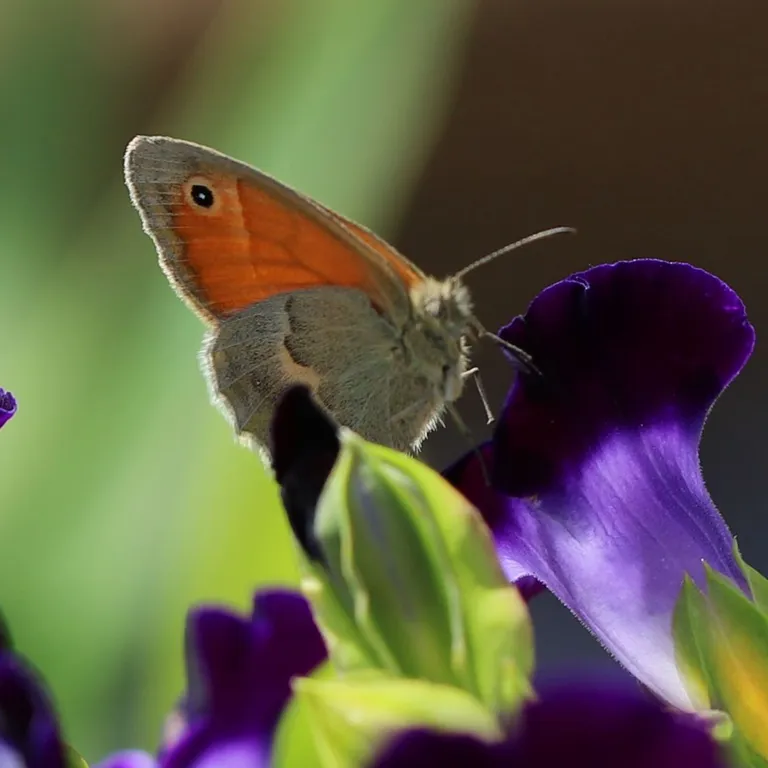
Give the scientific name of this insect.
Coenonympha pamphilus
